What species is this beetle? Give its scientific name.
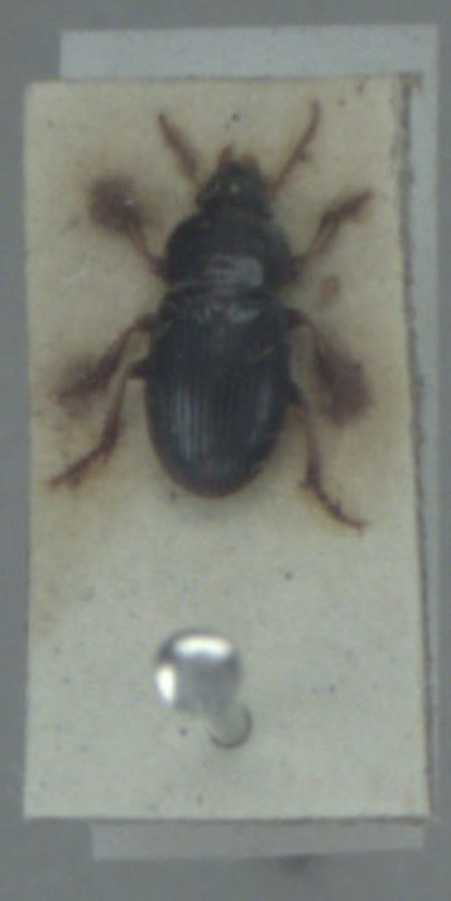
Harpalus pumilus
